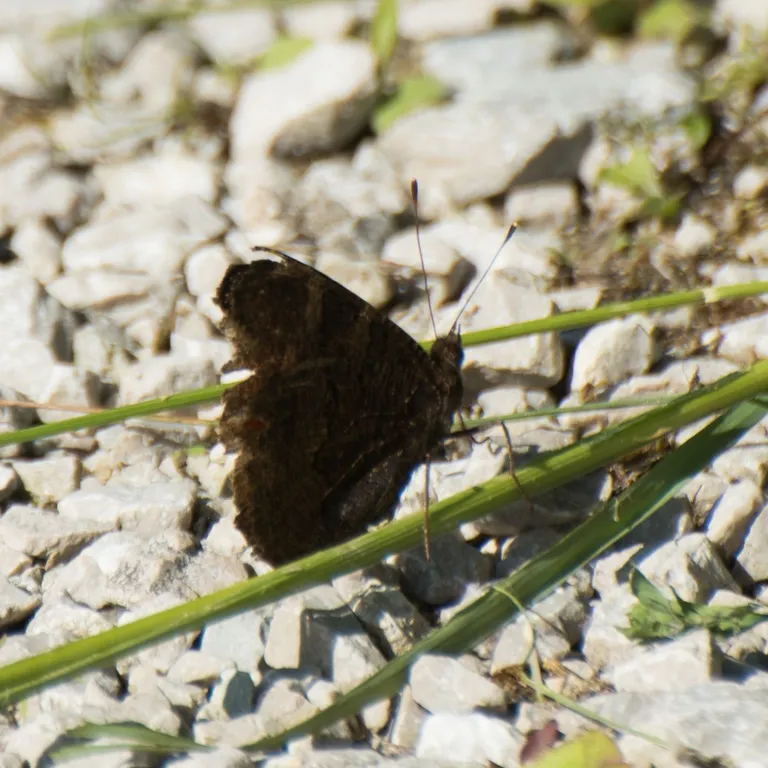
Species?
Aglais io
